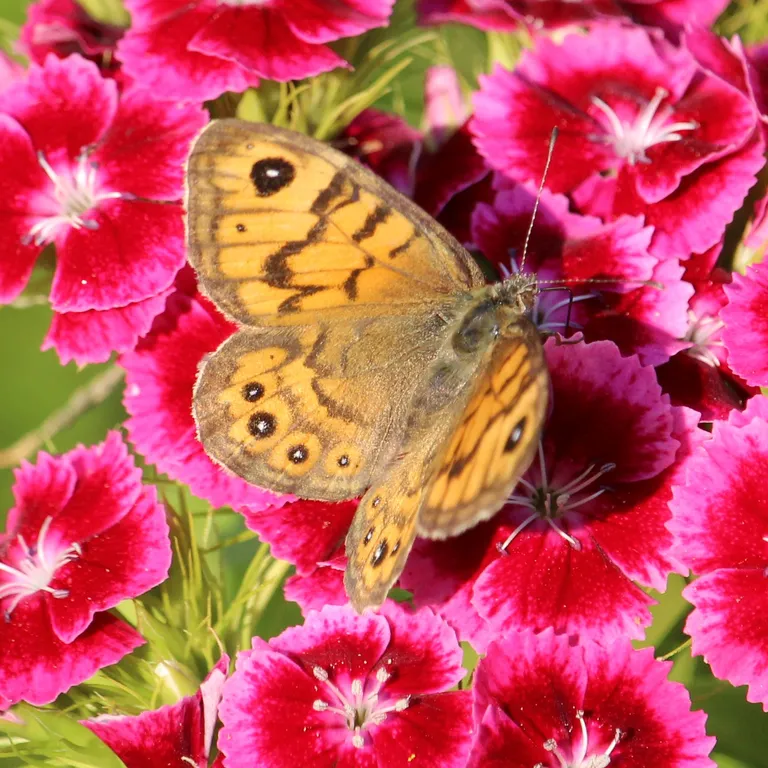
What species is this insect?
Lasiommata megera (also Pararge megera)
